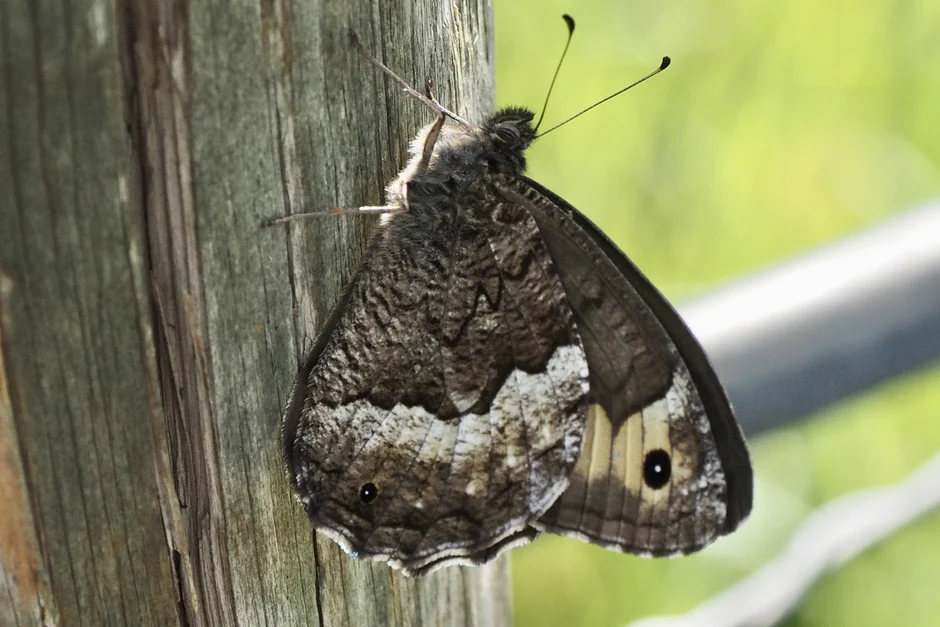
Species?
Hipparchia fagi
